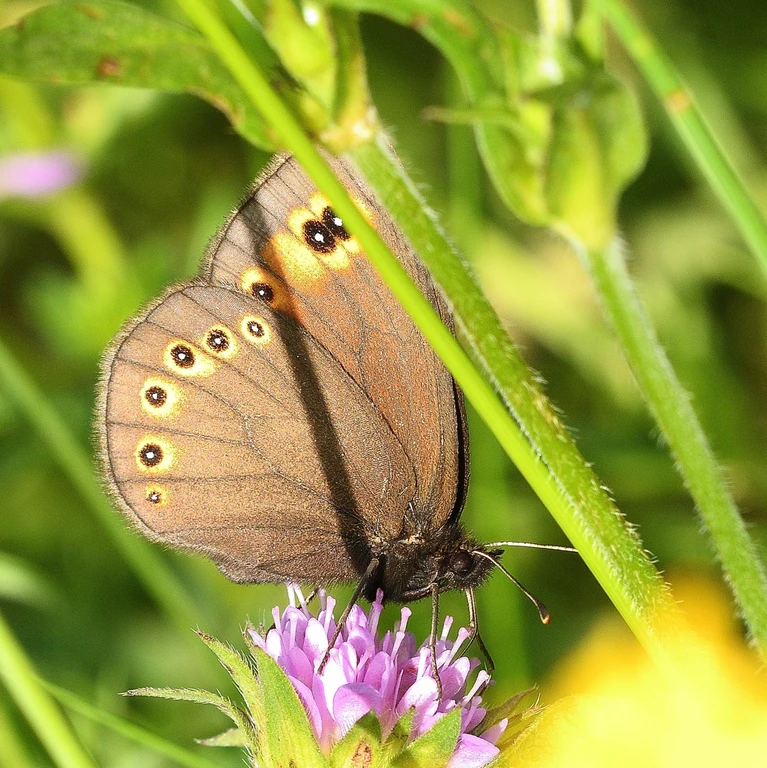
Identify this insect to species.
Erebia medusa
